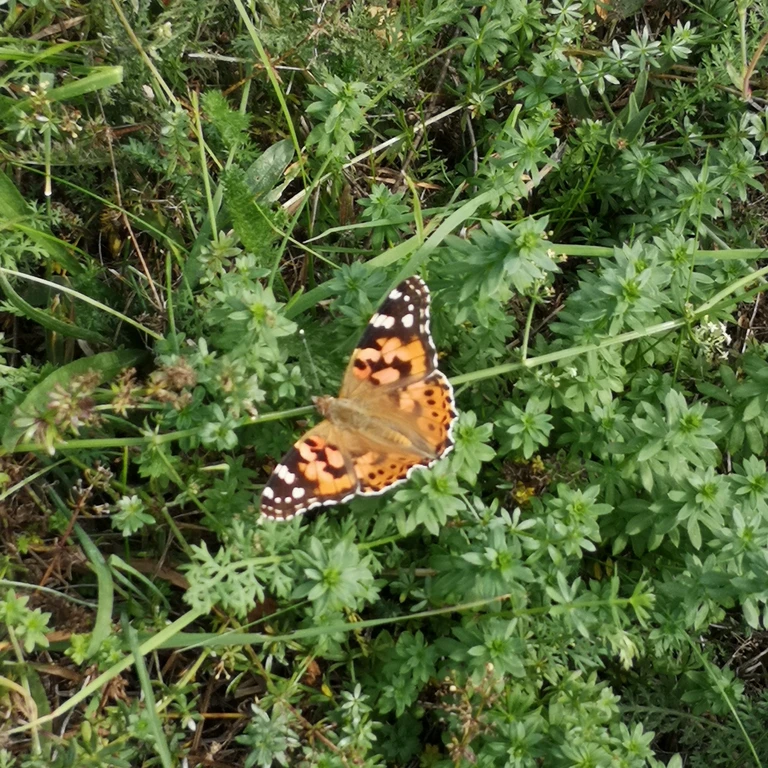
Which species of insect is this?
Vanessa cardui
